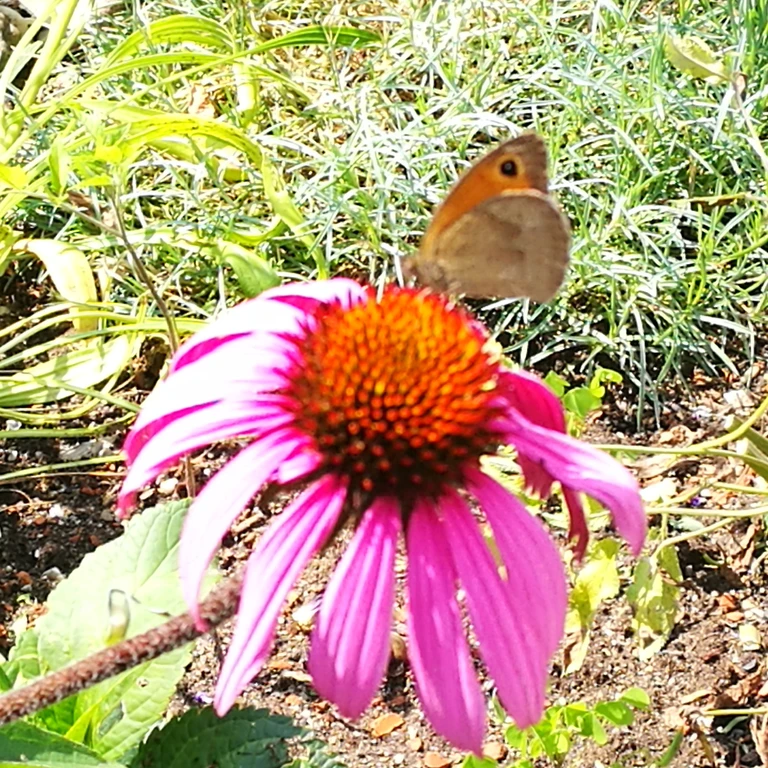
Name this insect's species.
Maniola jurtina
